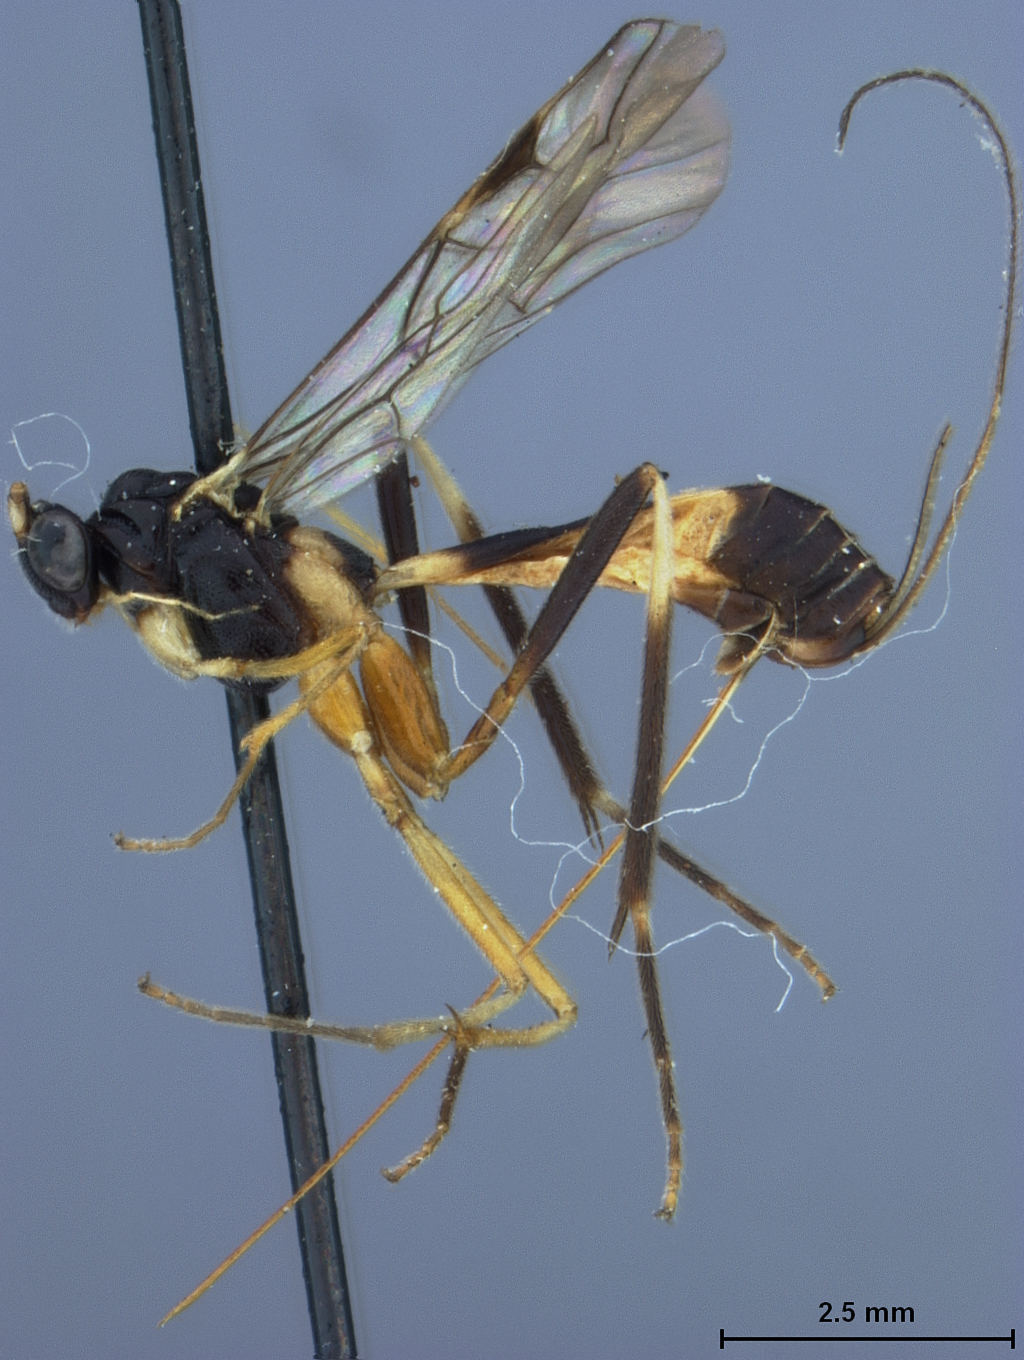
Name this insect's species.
Macrocentrus philippinensis
